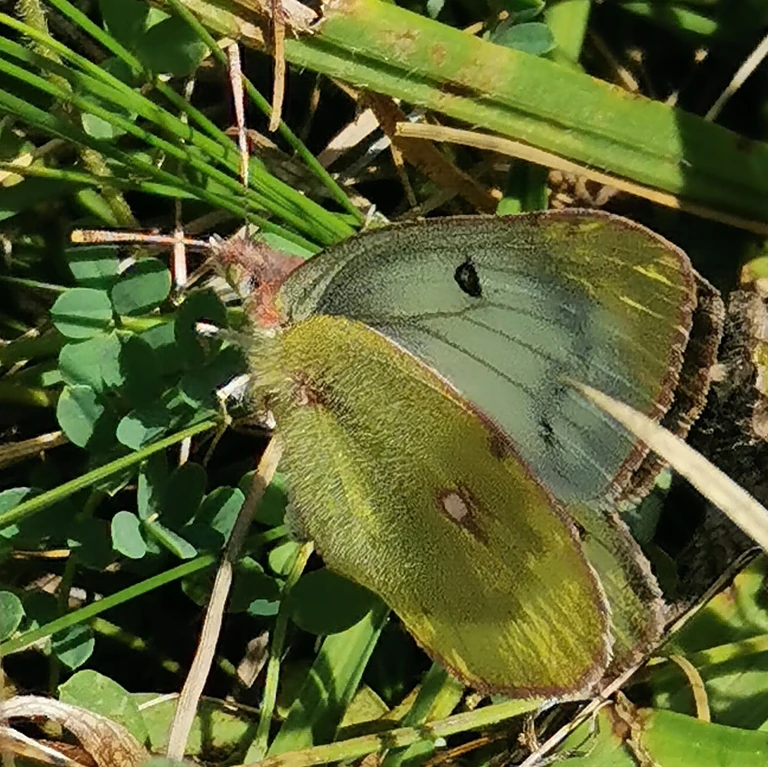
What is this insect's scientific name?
Colias phicomone
